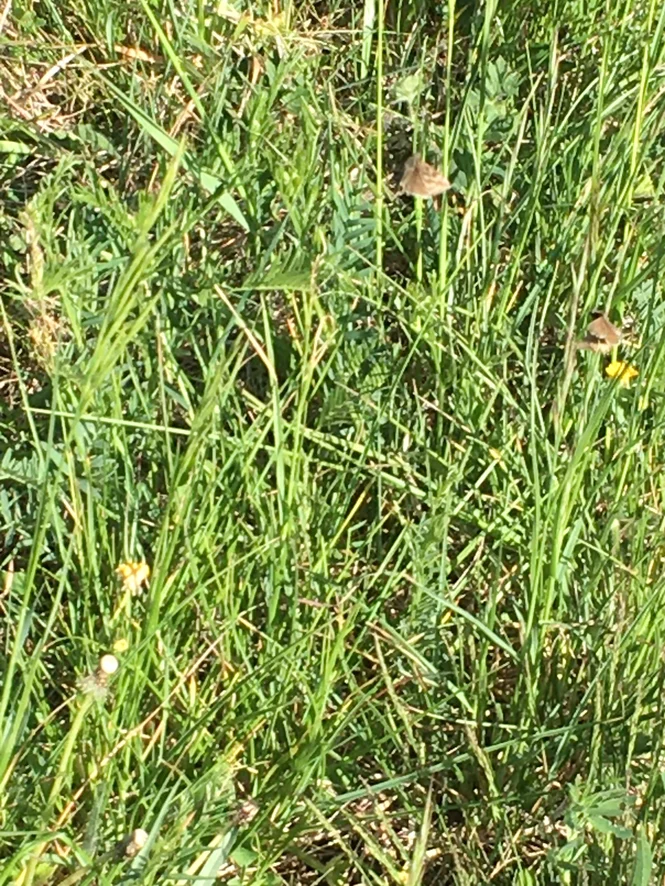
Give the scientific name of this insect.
Erynnis tages
